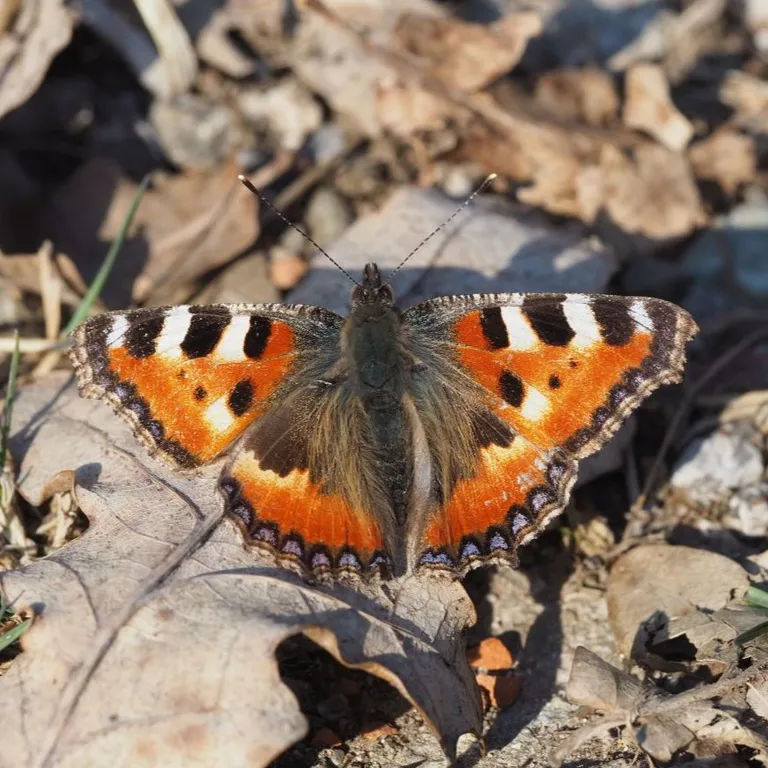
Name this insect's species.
Aglais urticae
